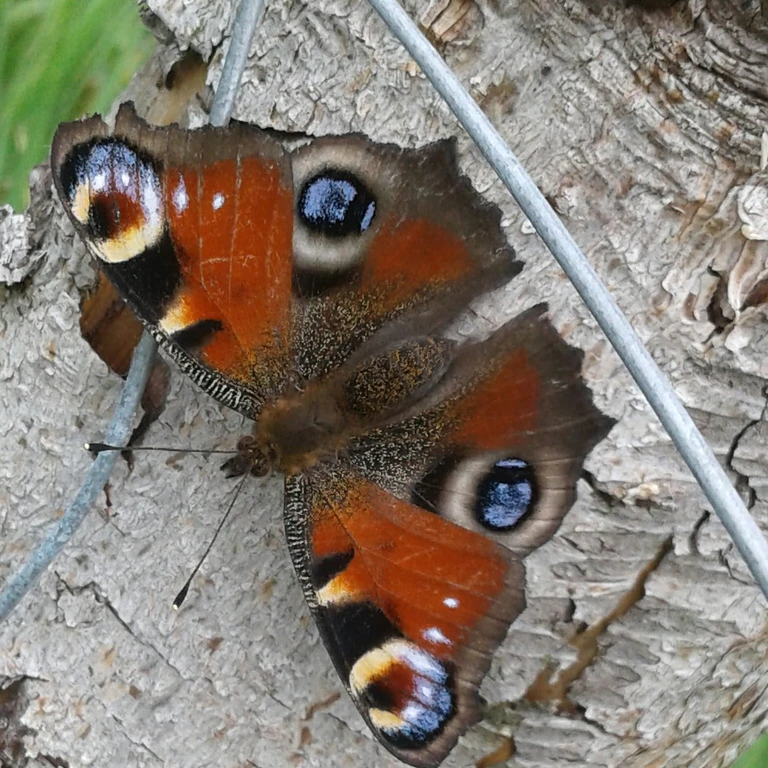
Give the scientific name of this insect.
Aglais io
